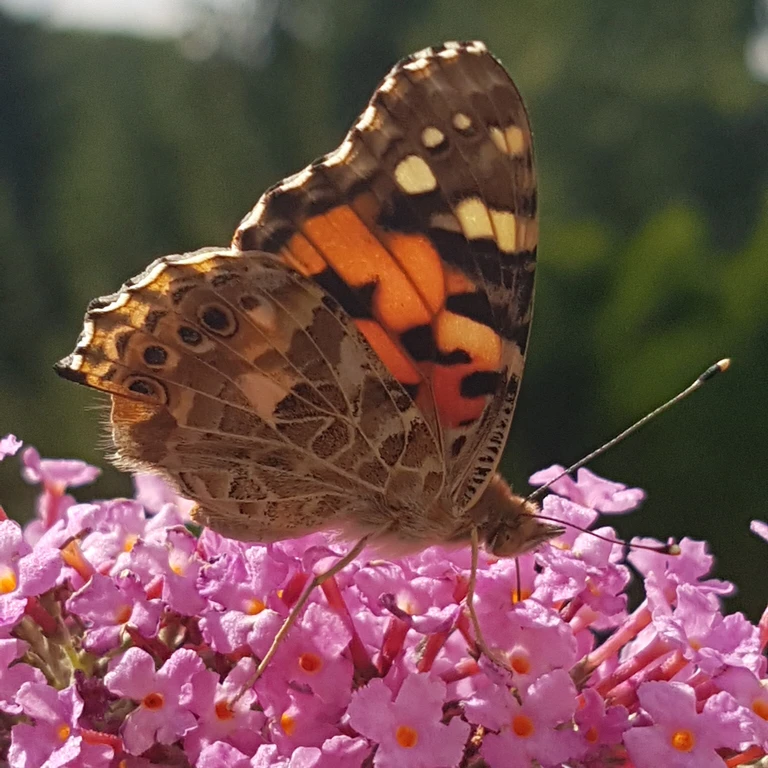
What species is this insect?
Vanessa cardui
